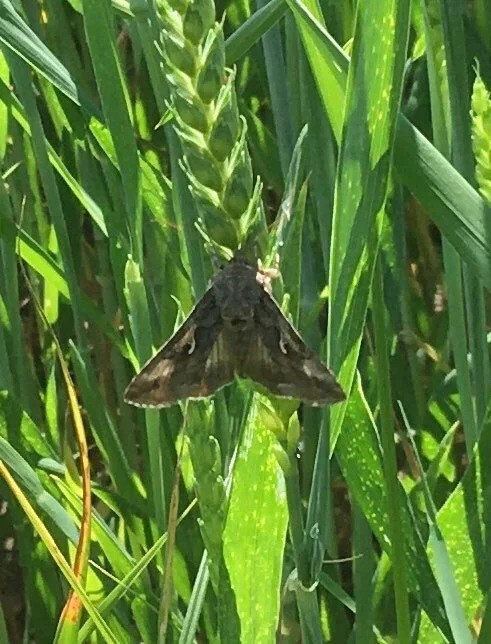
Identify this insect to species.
Autographa gamma
